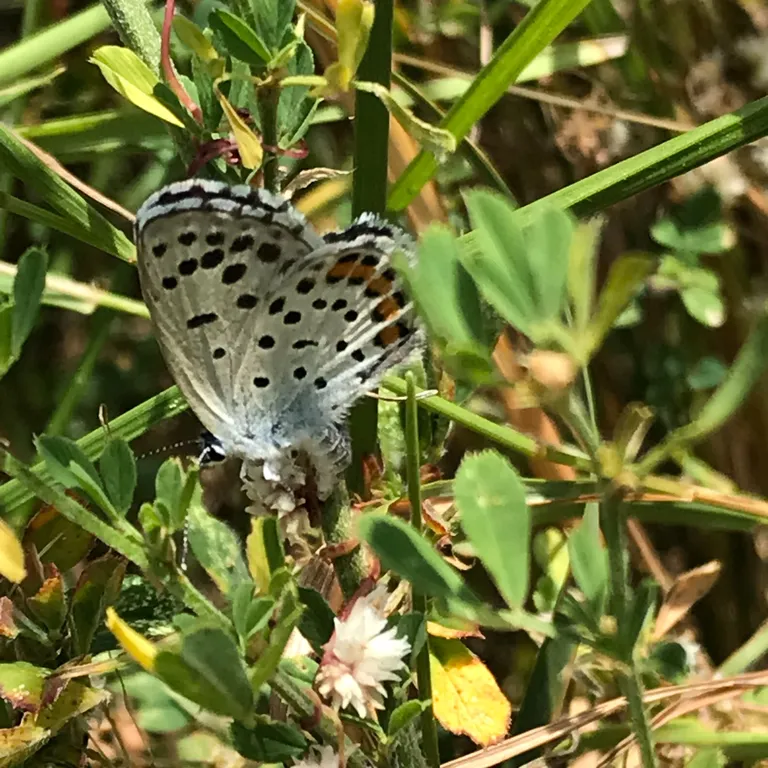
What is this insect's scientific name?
Scolitantides orion
